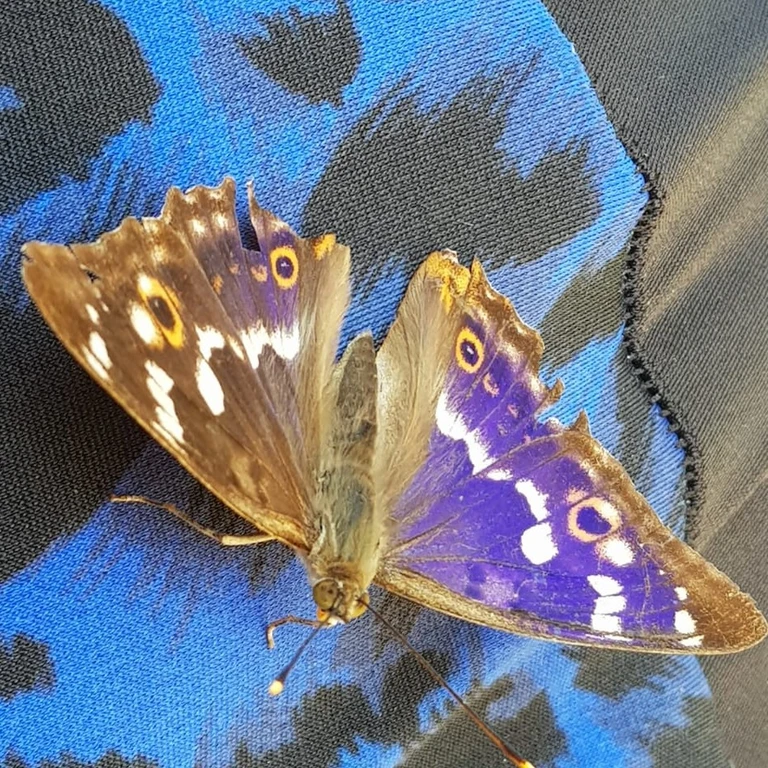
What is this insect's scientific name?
Apatura ilia
